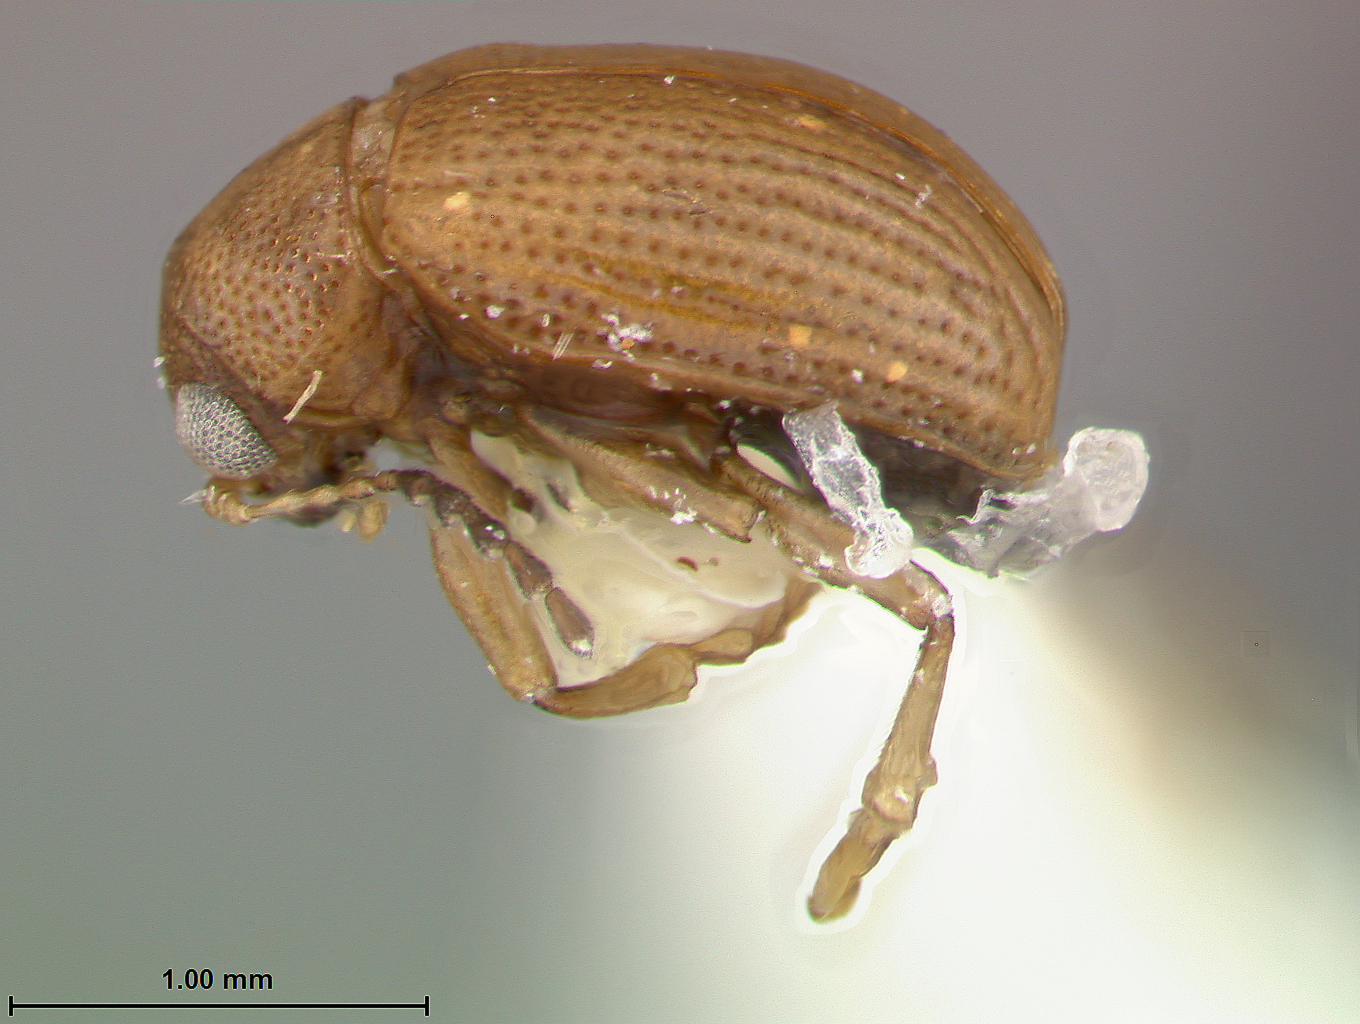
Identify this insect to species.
Alethaxius dominicae
